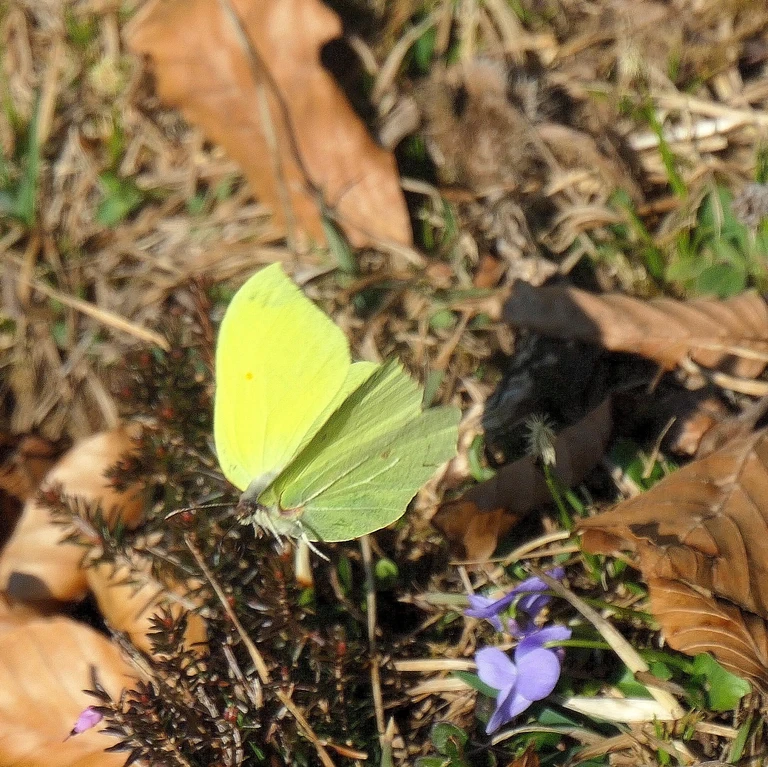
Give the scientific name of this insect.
Gonepteryx rhamni
